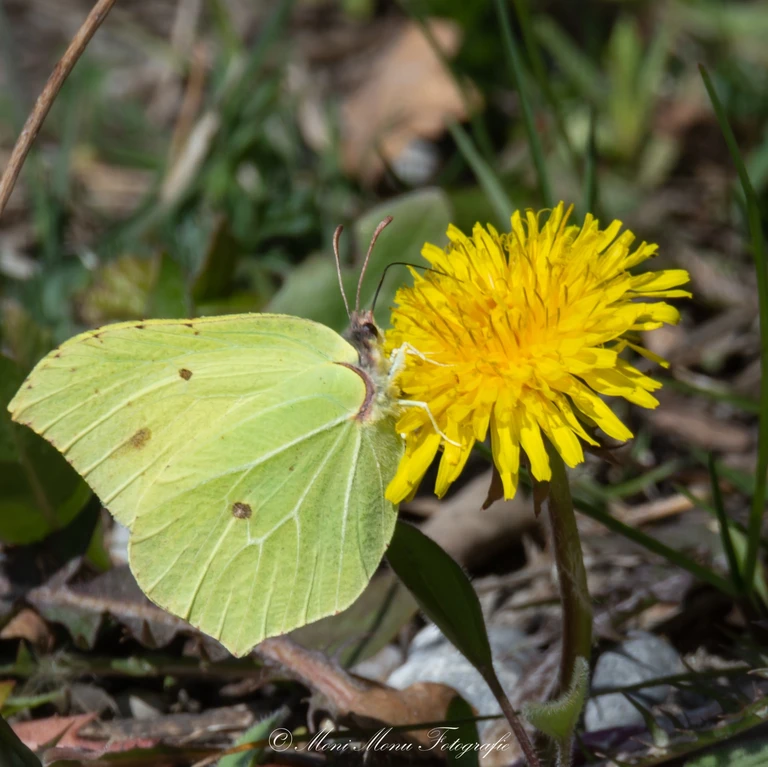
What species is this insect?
Gonepteryx rhamni
